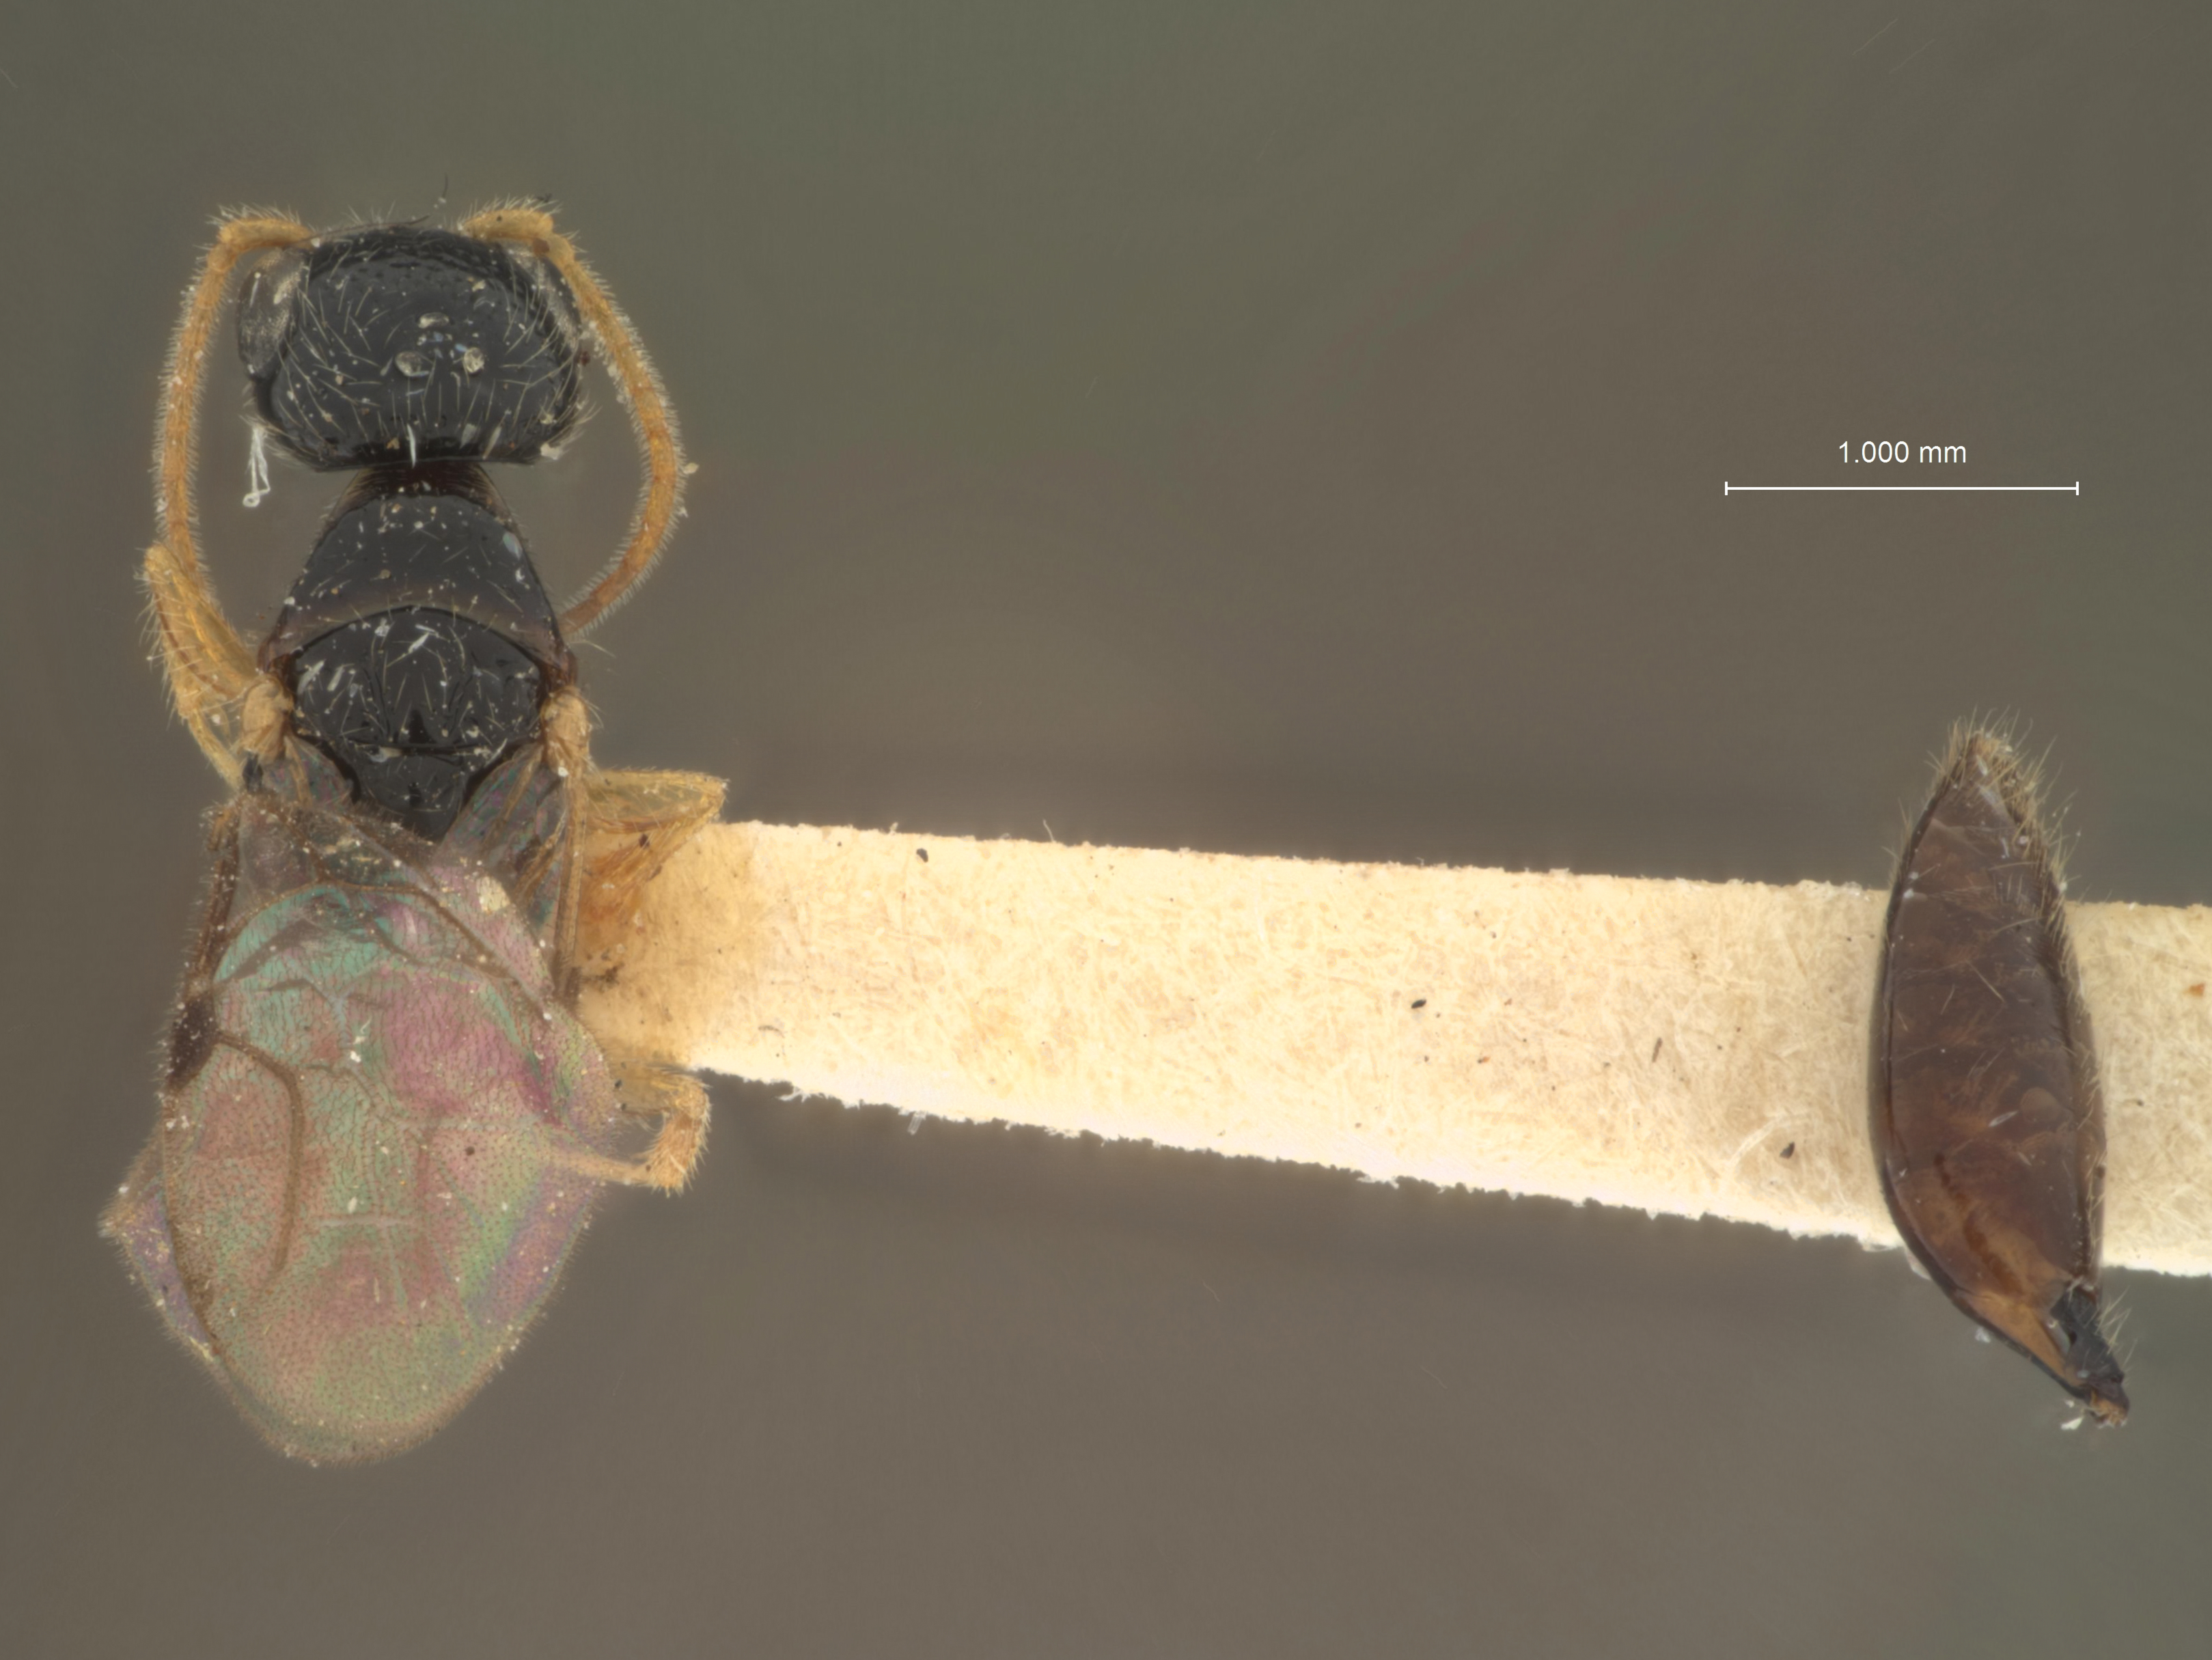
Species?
Misepyris flavipes
